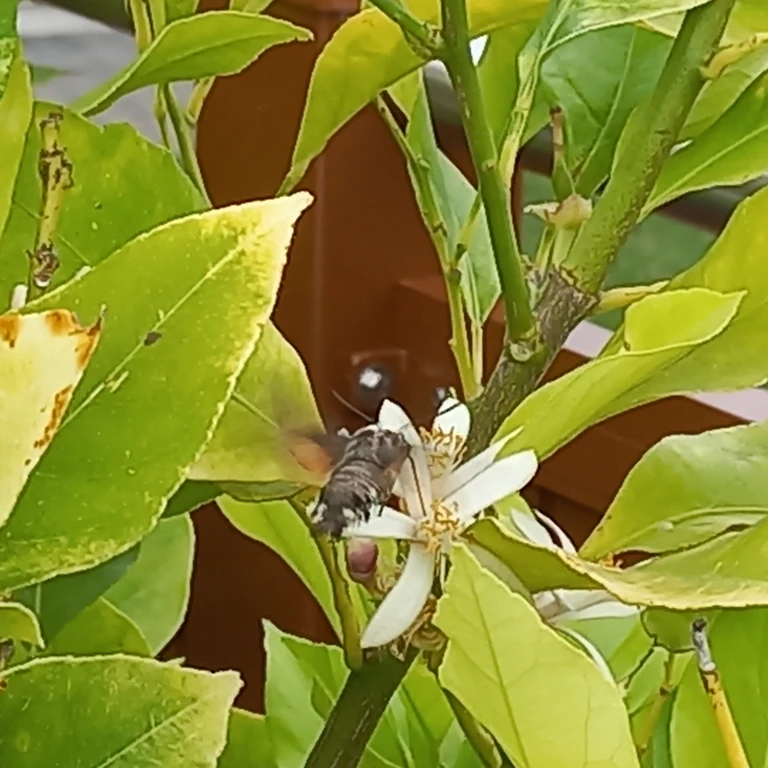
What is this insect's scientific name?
Macroglossum stellatarum
